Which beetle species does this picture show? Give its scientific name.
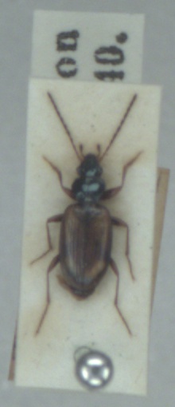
Bembidion bualei
